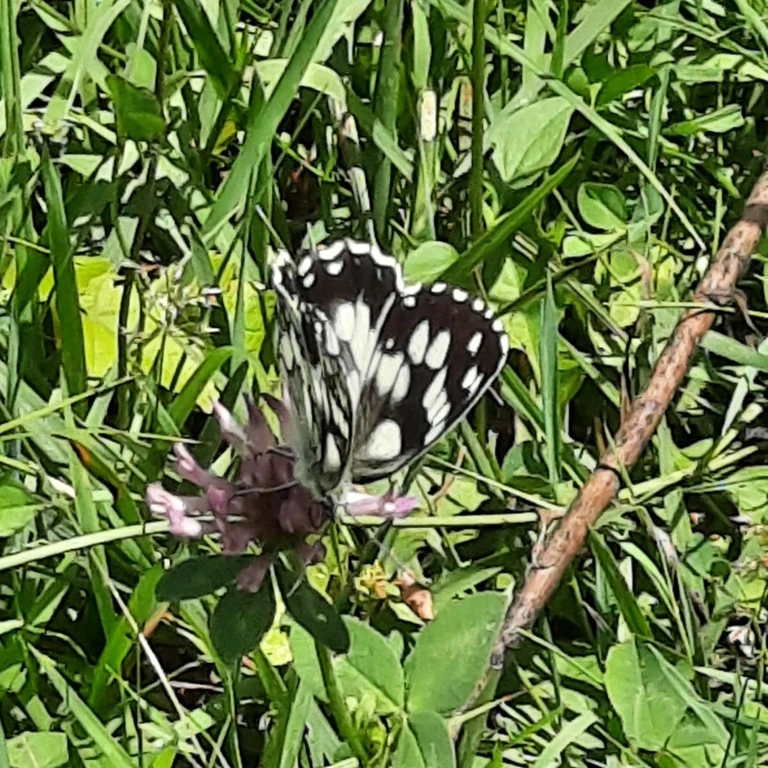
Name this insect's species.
Melanargia galathea
